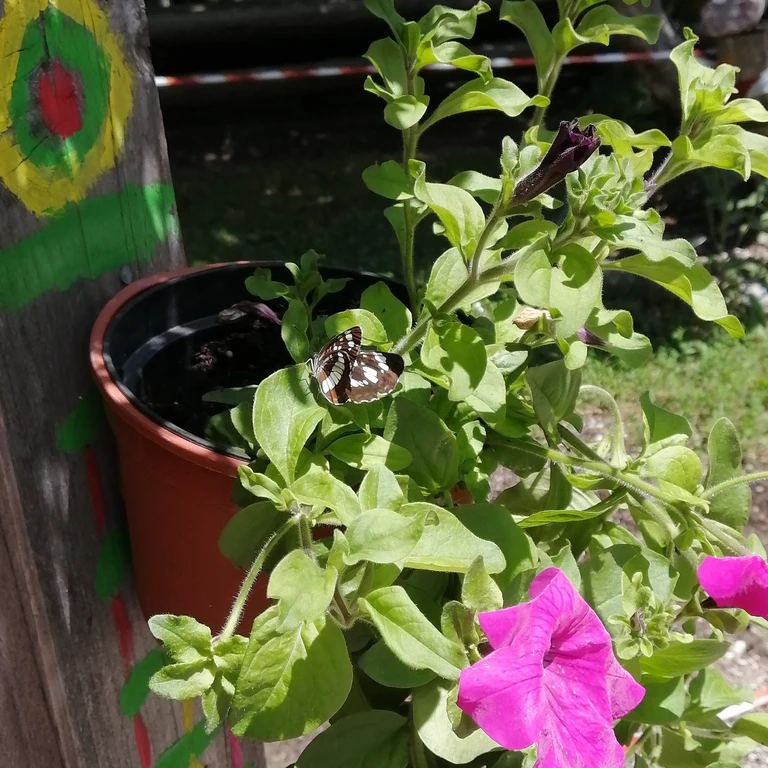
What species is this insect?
Neptis rivularis
